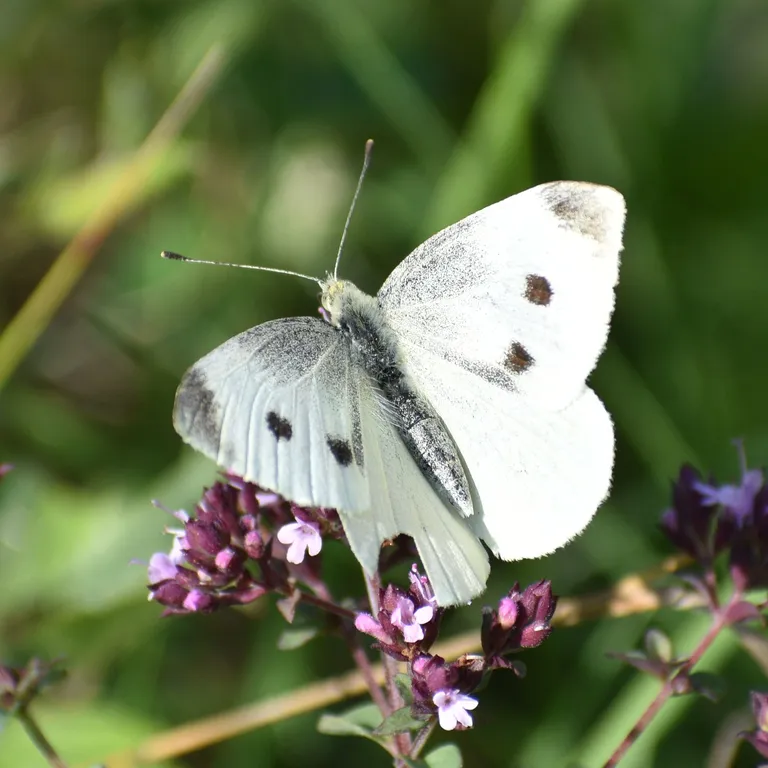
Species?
Pieris rapae
